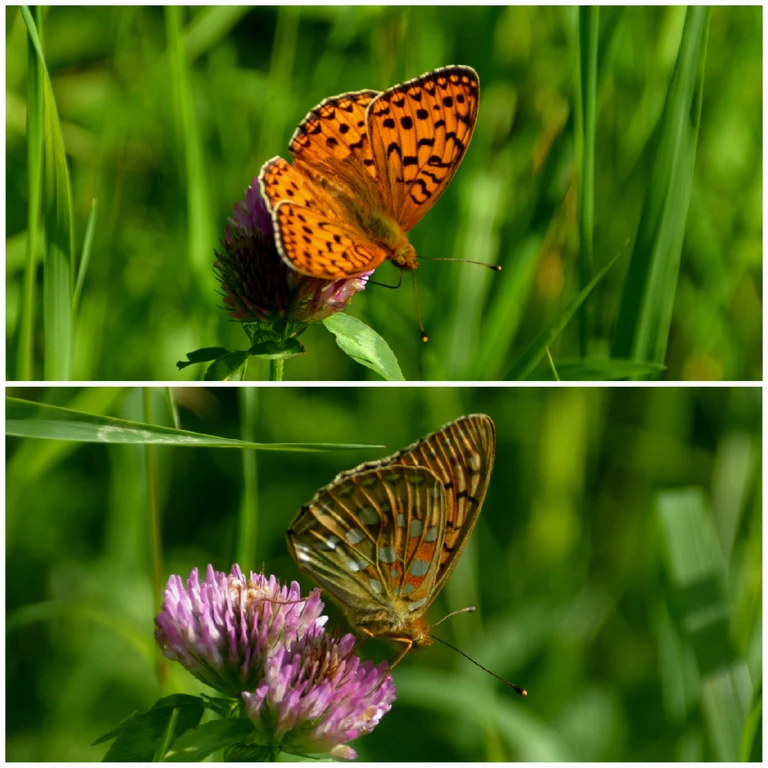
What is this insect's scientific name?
Speyeria aglaja
